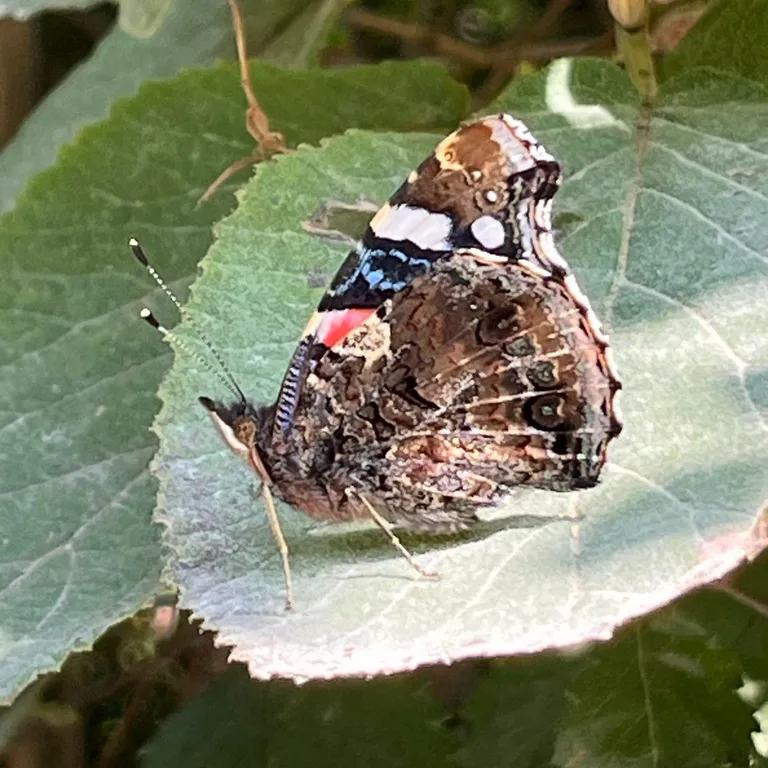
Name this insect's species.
Vanessa atalanta
